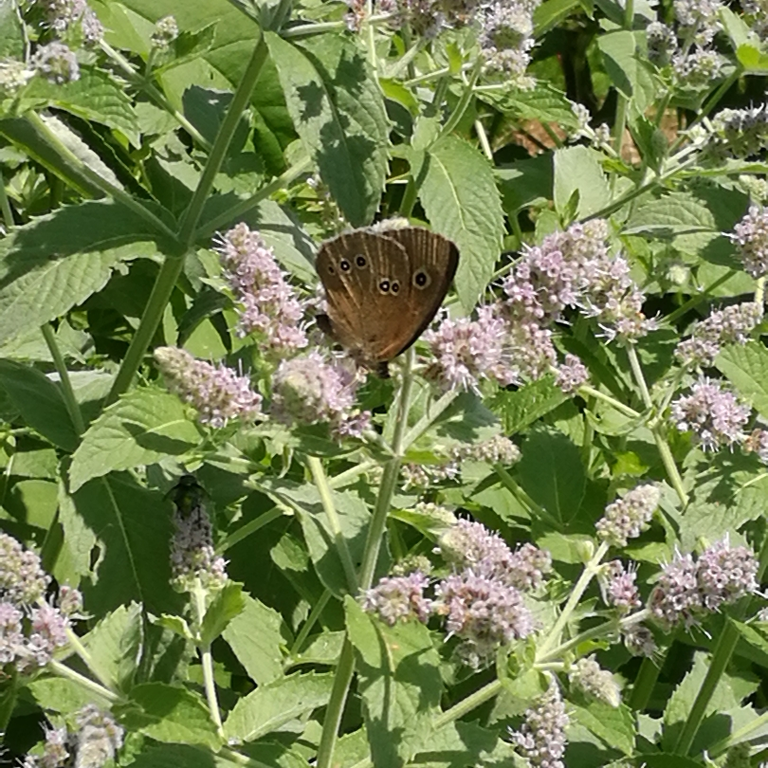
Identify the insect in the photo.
Aphantopus hyperantus
